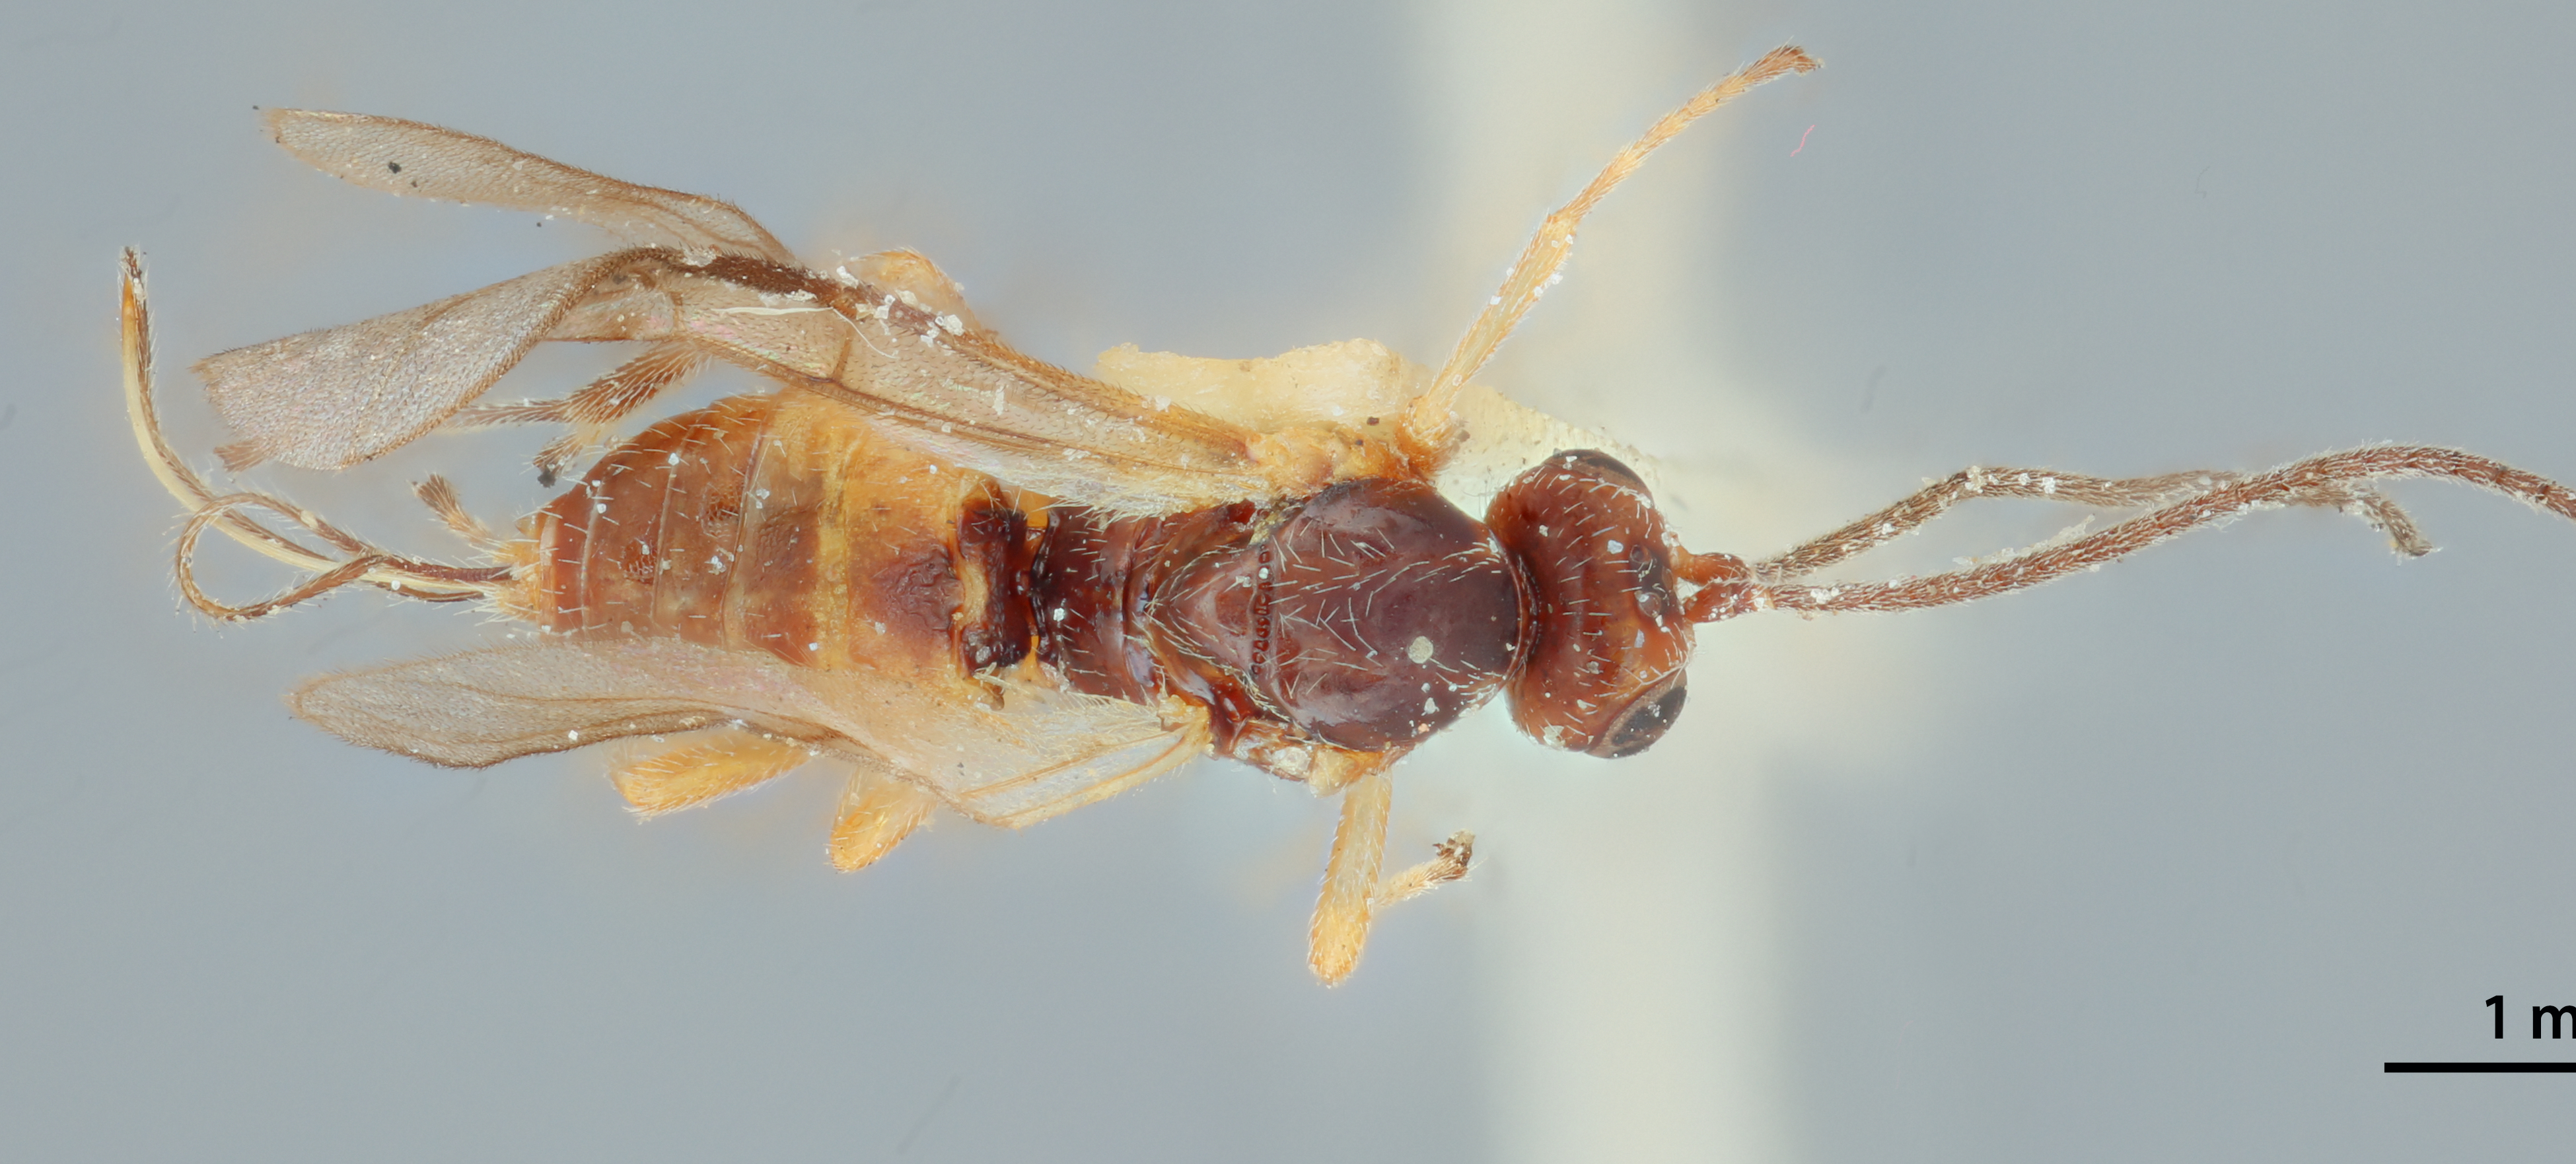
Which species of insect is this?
Bracon fungicola
